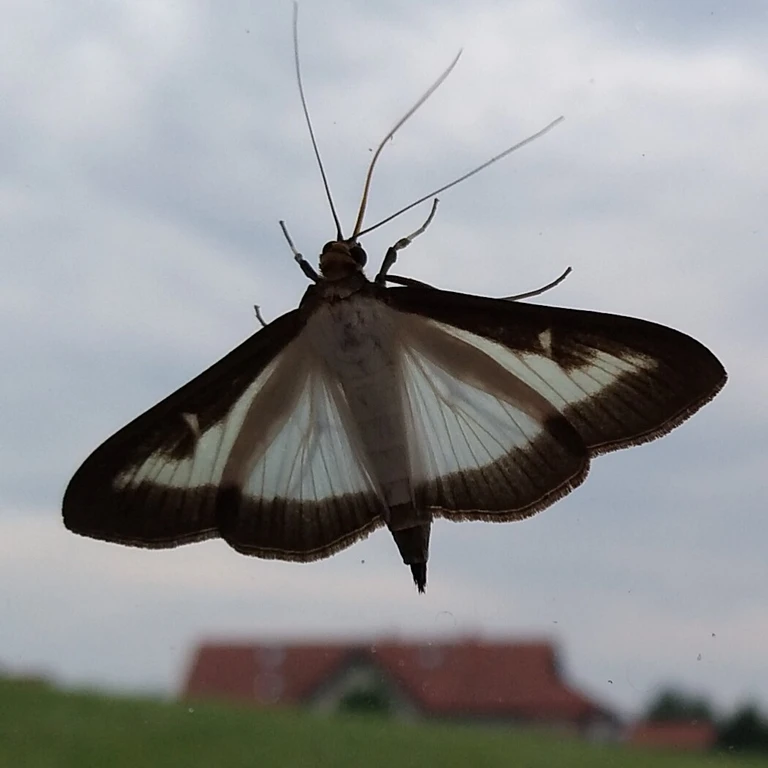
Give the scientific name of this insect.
Cydalima perspectalis
